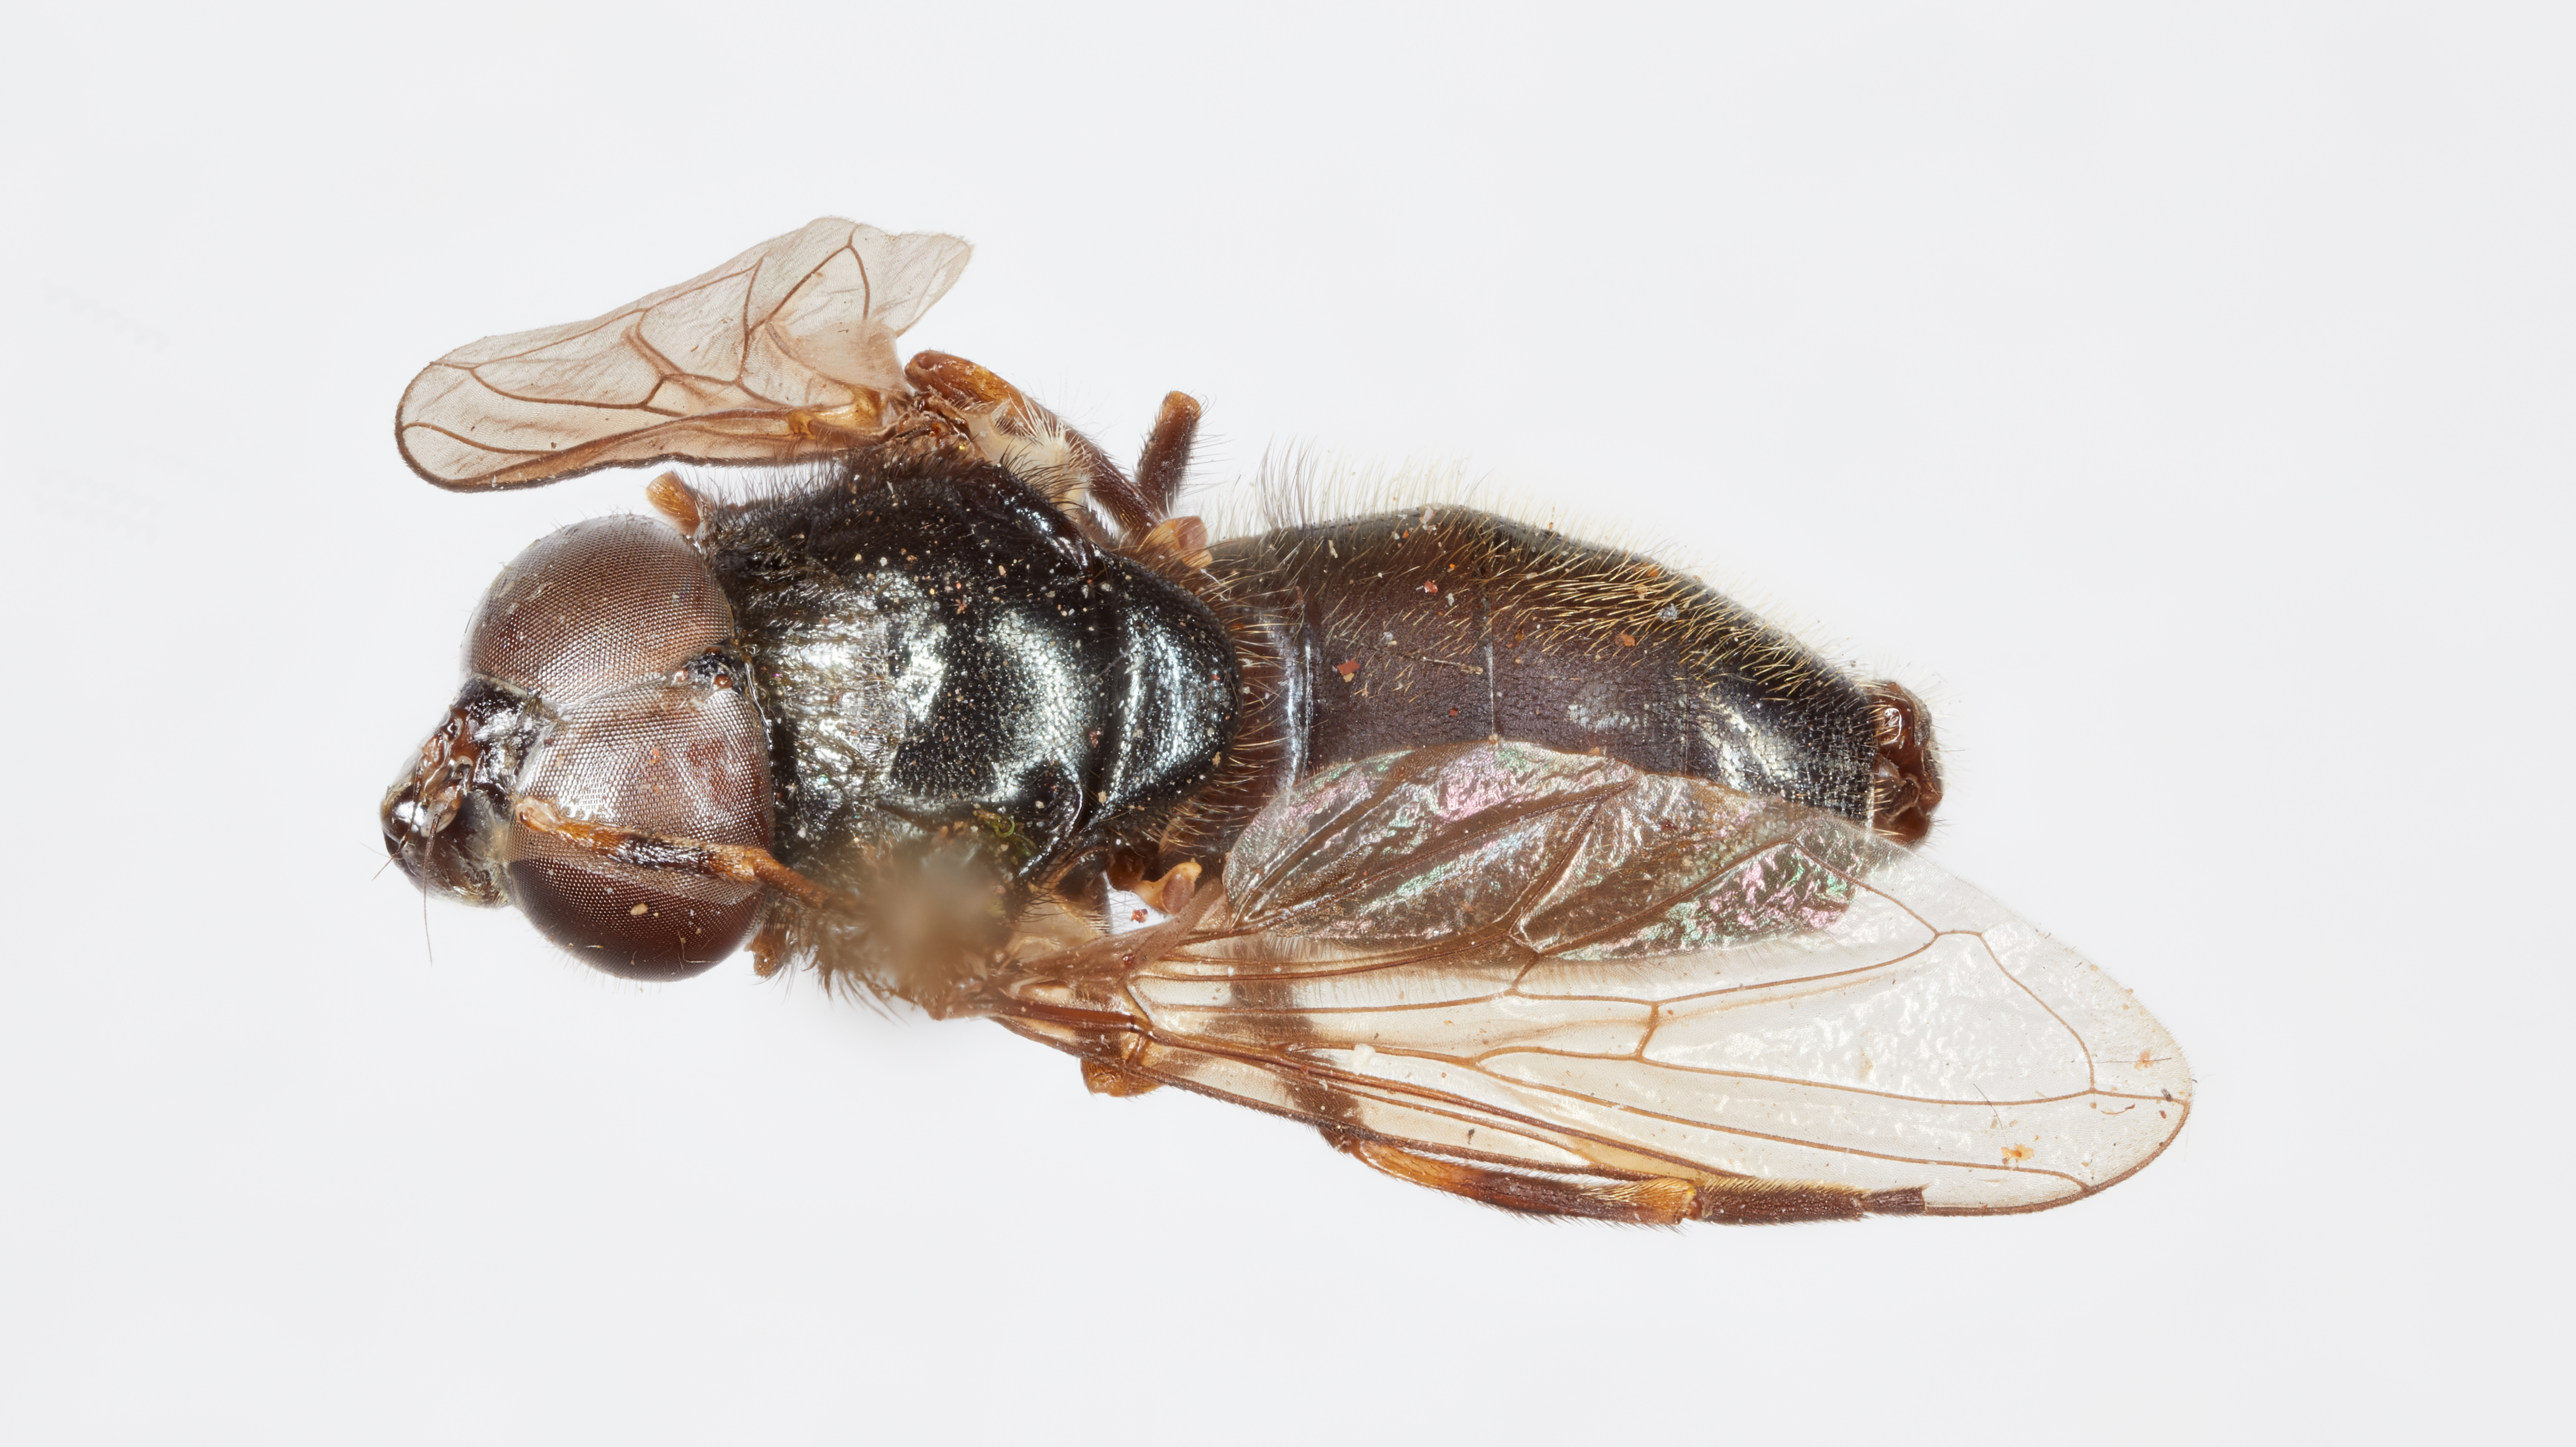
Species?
Cartosyrphus hesperia
